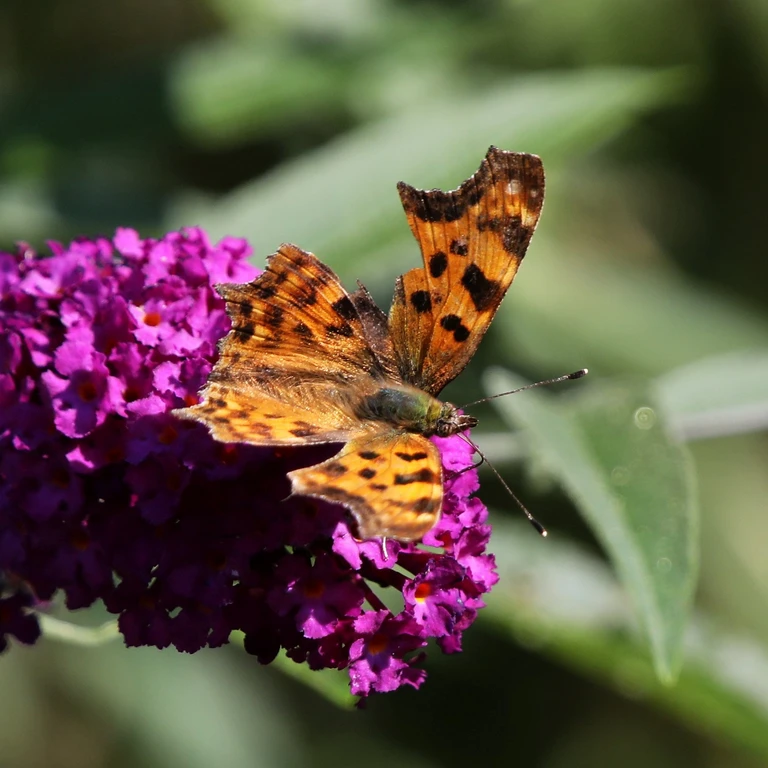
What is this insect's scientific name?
Polygonia c-album
